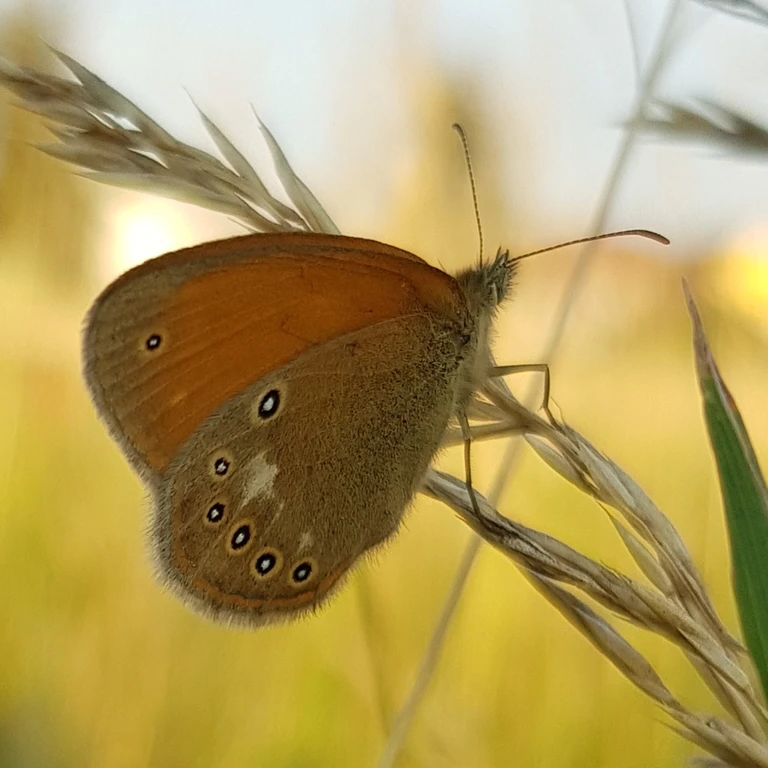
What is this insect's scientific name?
Coenonympha glycerion (also Coenonympha iphis)
